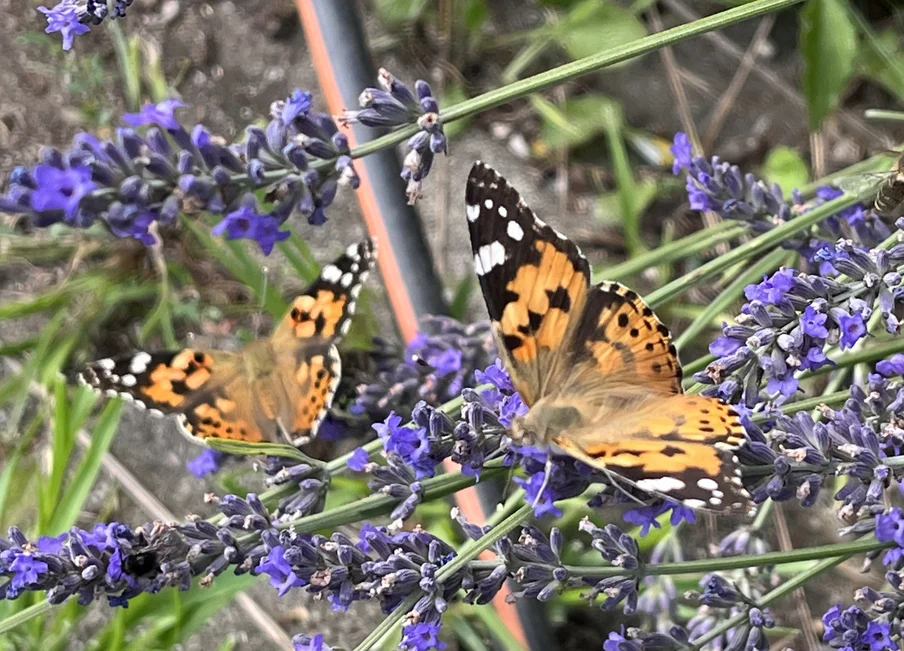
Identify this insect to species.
Vanessa cardui
